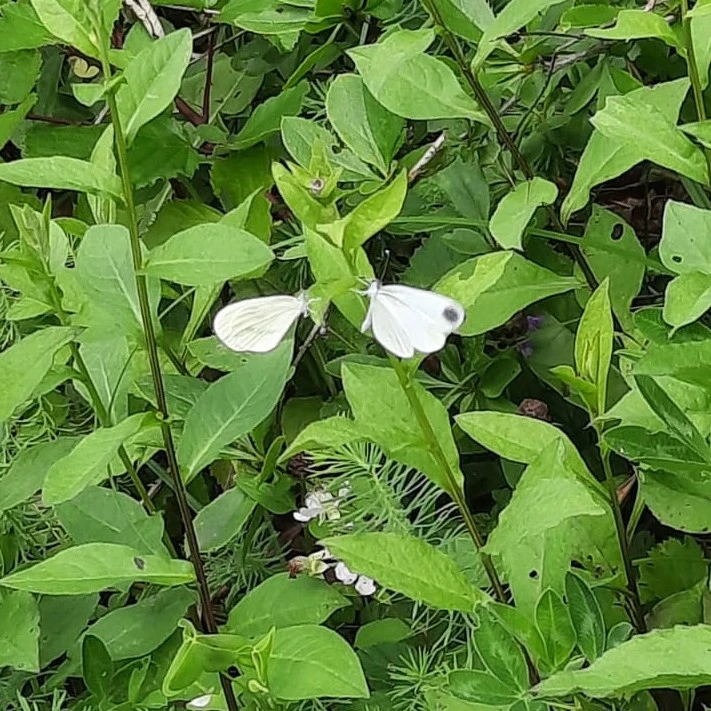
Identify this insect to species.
Leptidea sinapis/juvernica
